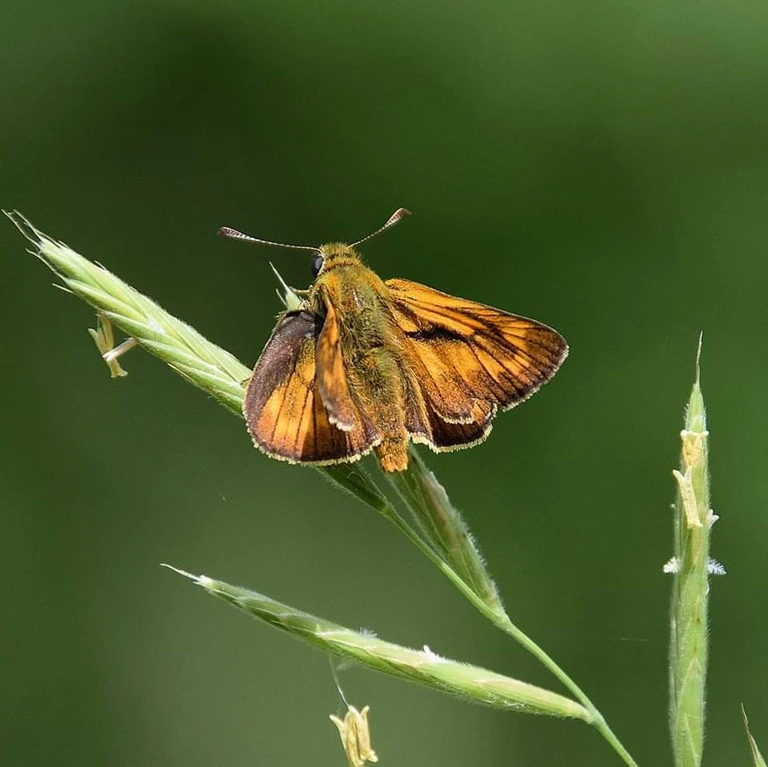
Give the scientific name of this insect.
Ochlodes sylvanus (also Ochlodes venata)
